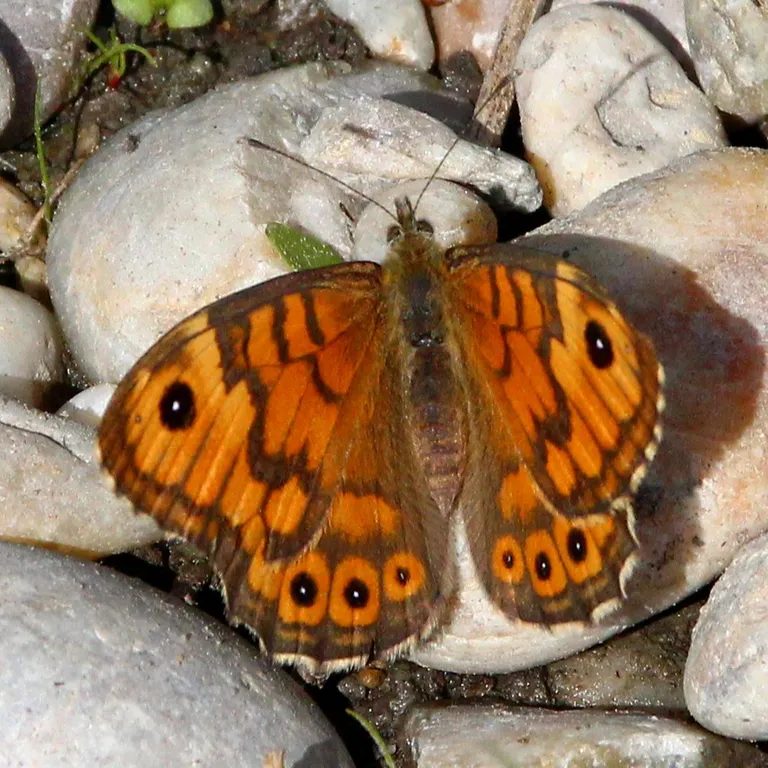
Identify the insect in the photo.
Lasiommata megera (also Pararge megera)
